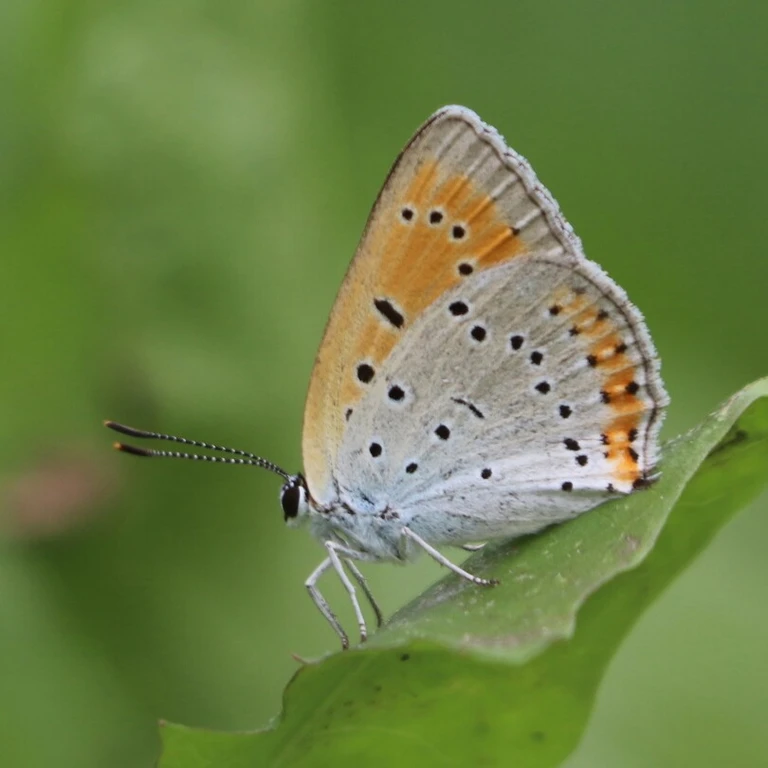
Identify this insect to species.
Lycaena dispar
